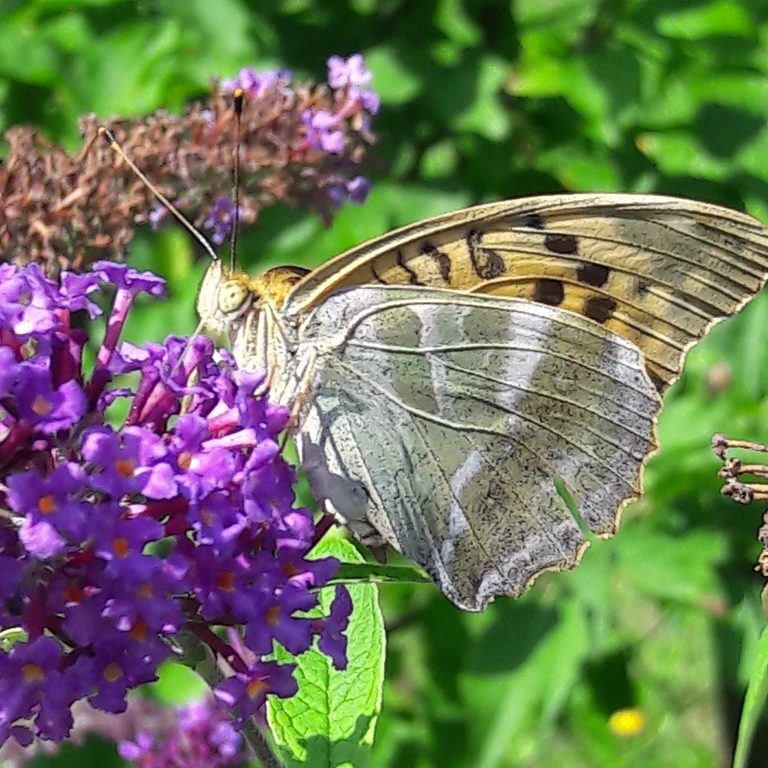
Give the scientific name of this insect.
Argynnis paphia
